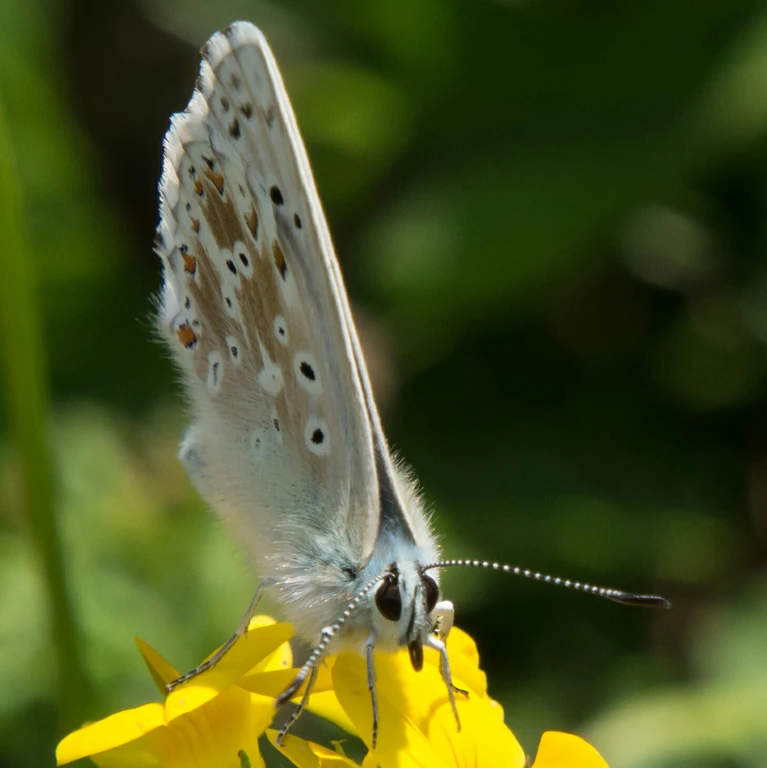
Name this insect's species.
Lysandra coridon
